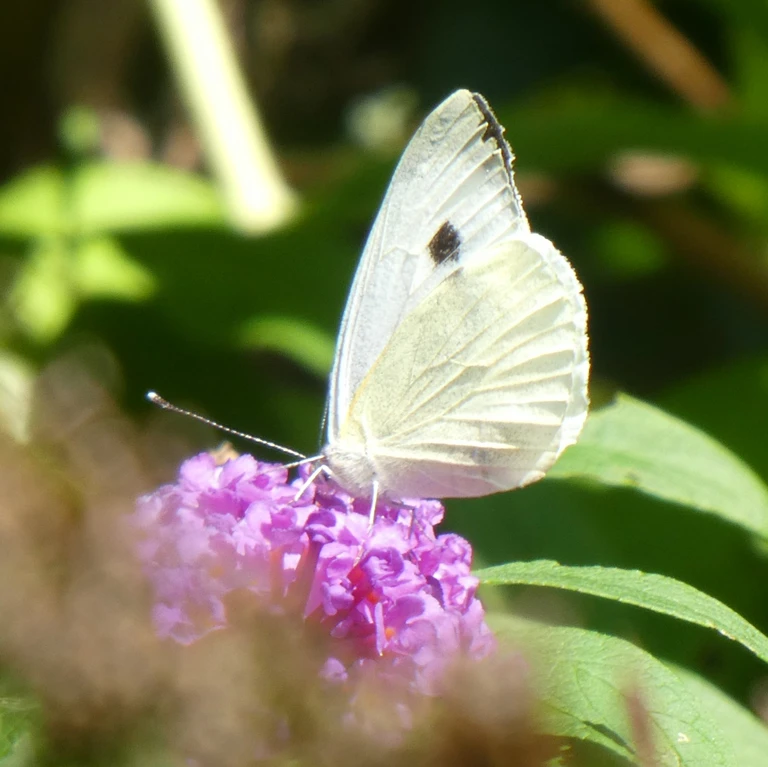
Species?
Pieris brassicae
